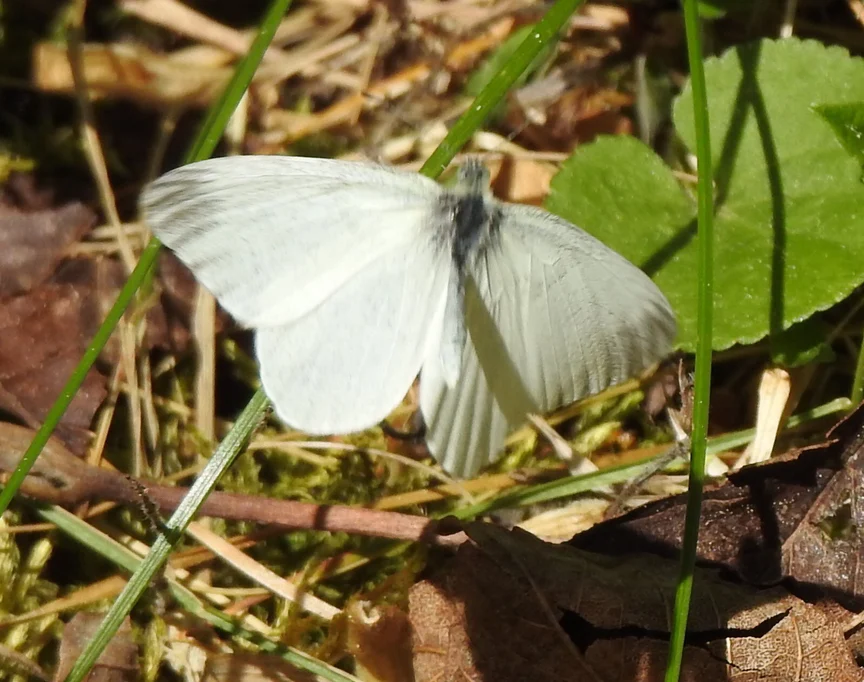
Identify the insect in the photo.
Pieris napi
